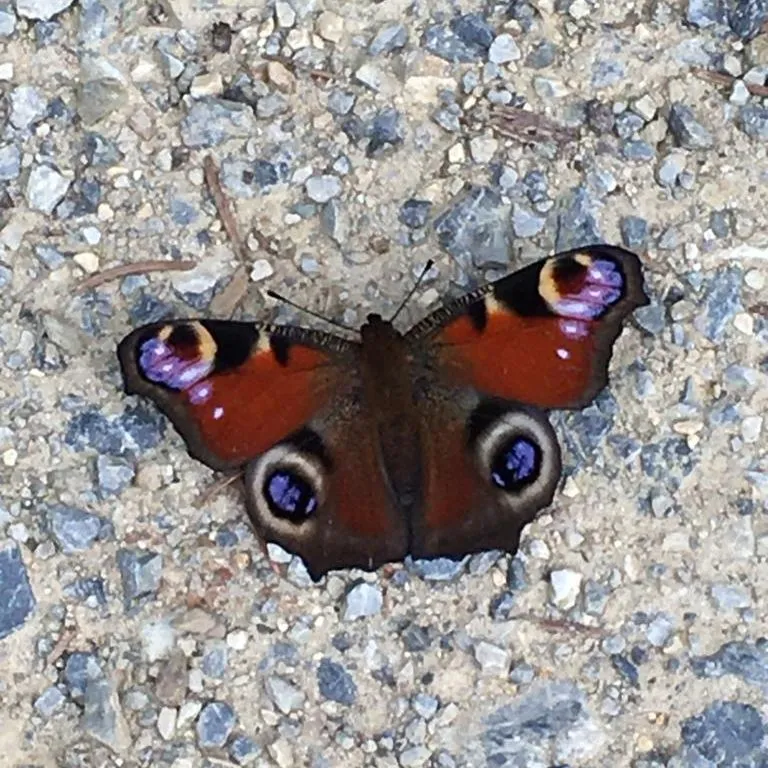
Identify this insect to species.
Aglais io
